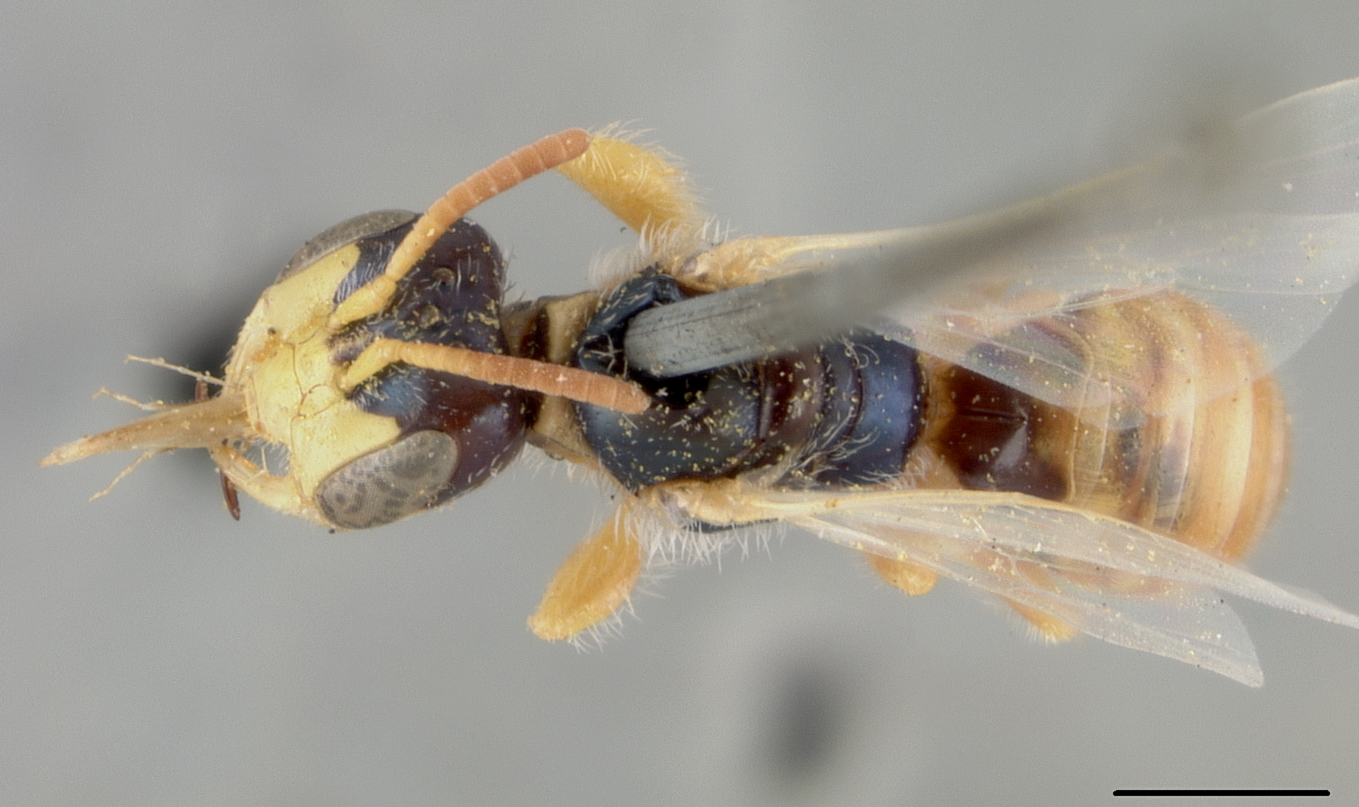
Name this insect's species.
Perdita pulchrior
